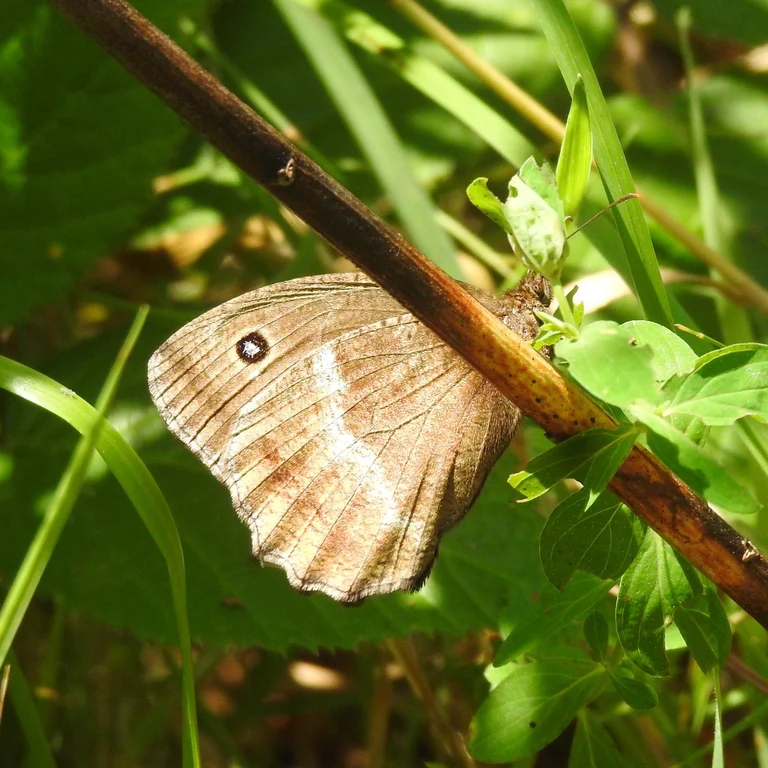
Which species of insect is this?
Minois dryas
